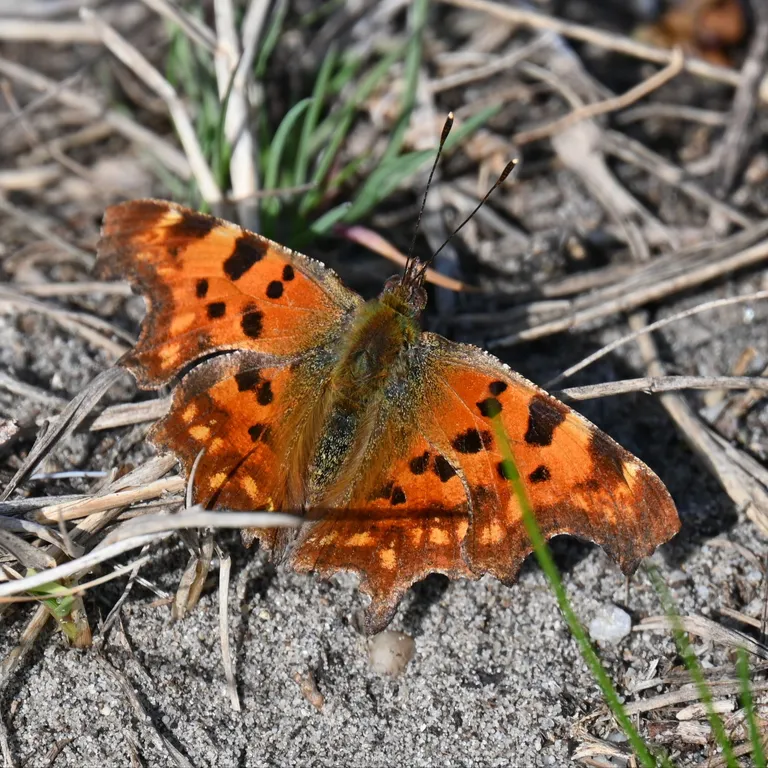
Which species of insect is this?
Polygonia c-album
